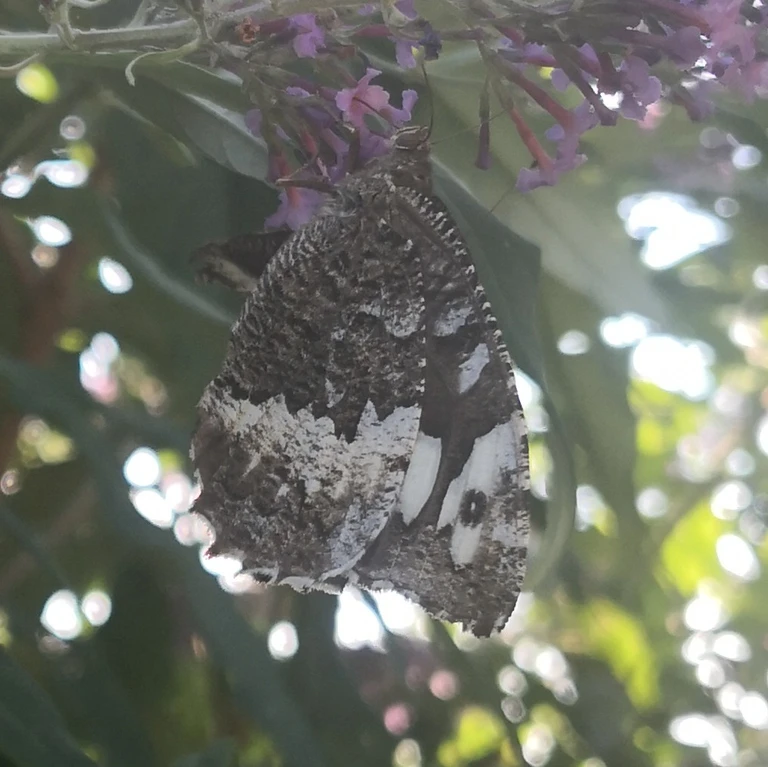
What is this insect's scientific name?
Brintesia circe
